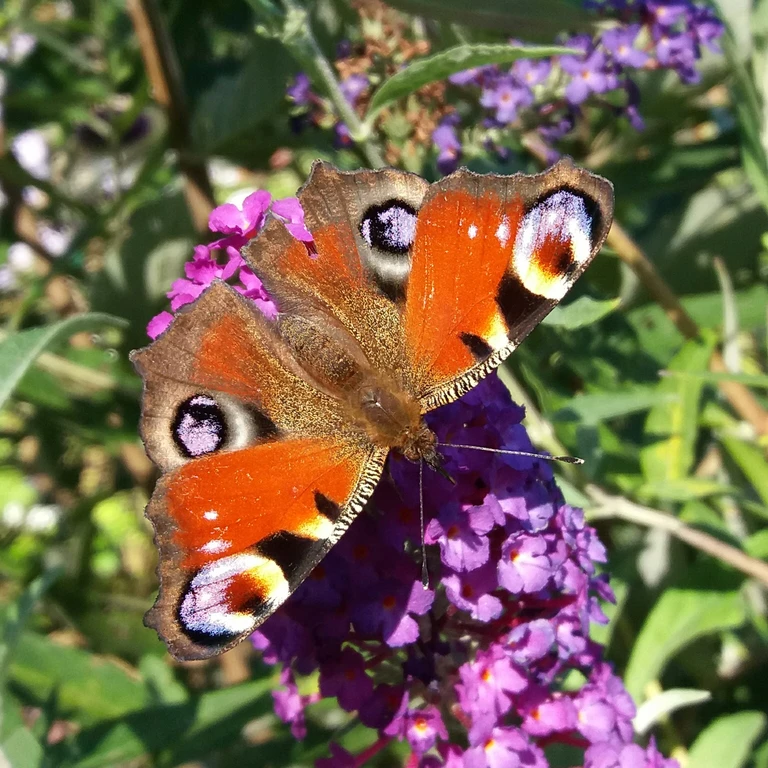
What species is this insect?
Aglais io
